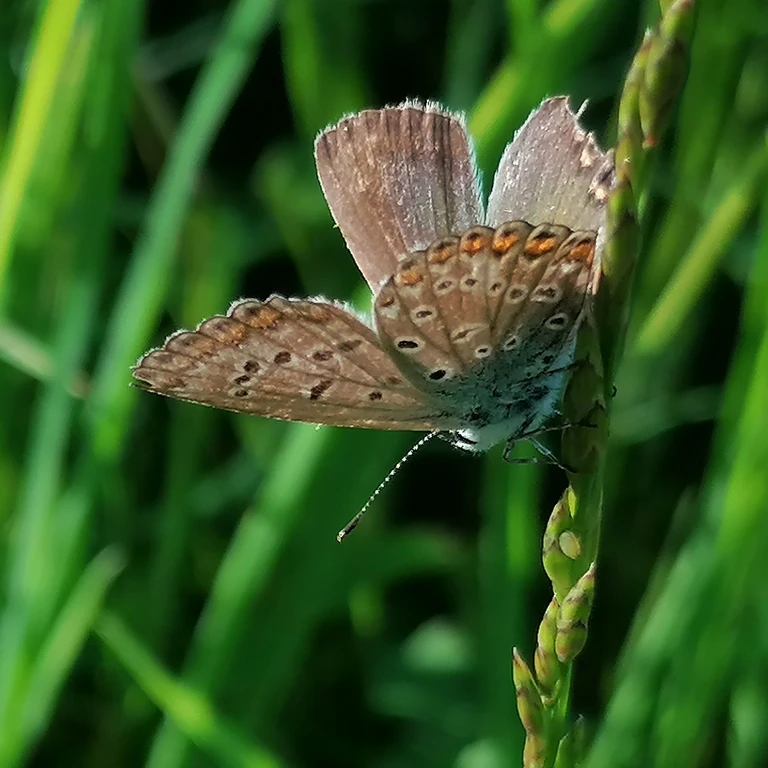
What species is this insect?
Polyommatus icarus
